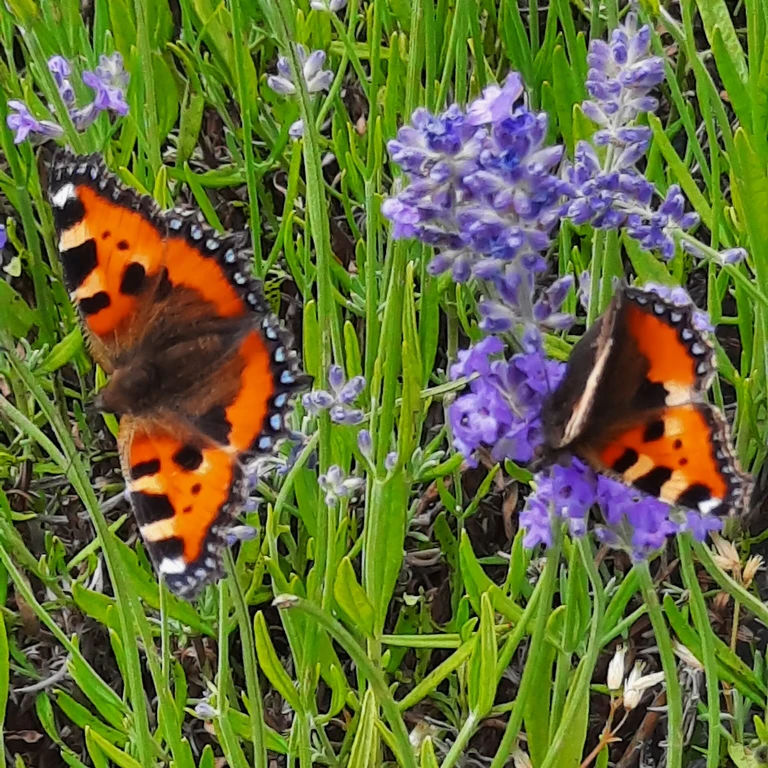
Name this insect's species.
Aglais urticae
